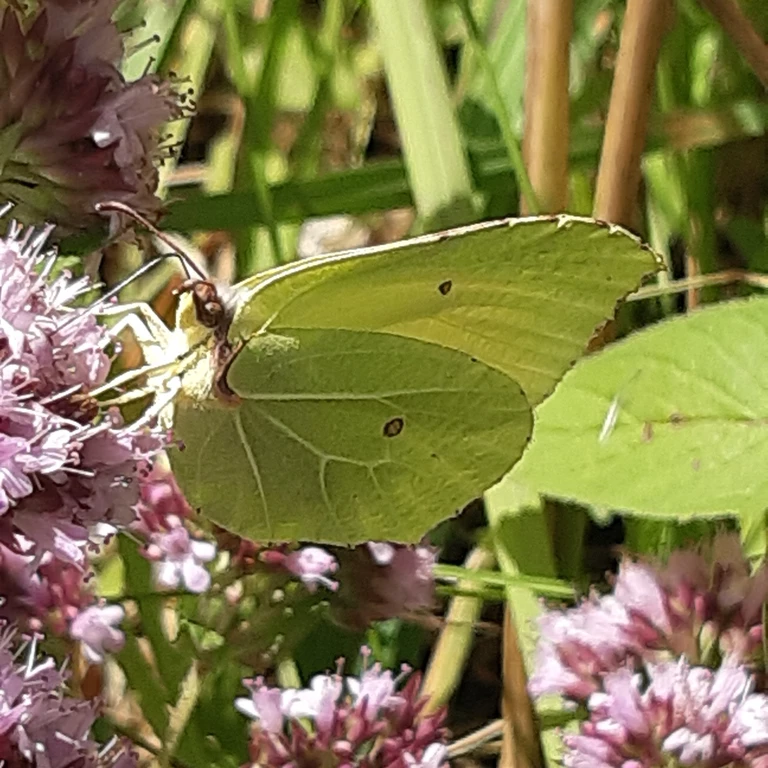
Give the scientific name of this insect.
Gonepteryx rhamni
